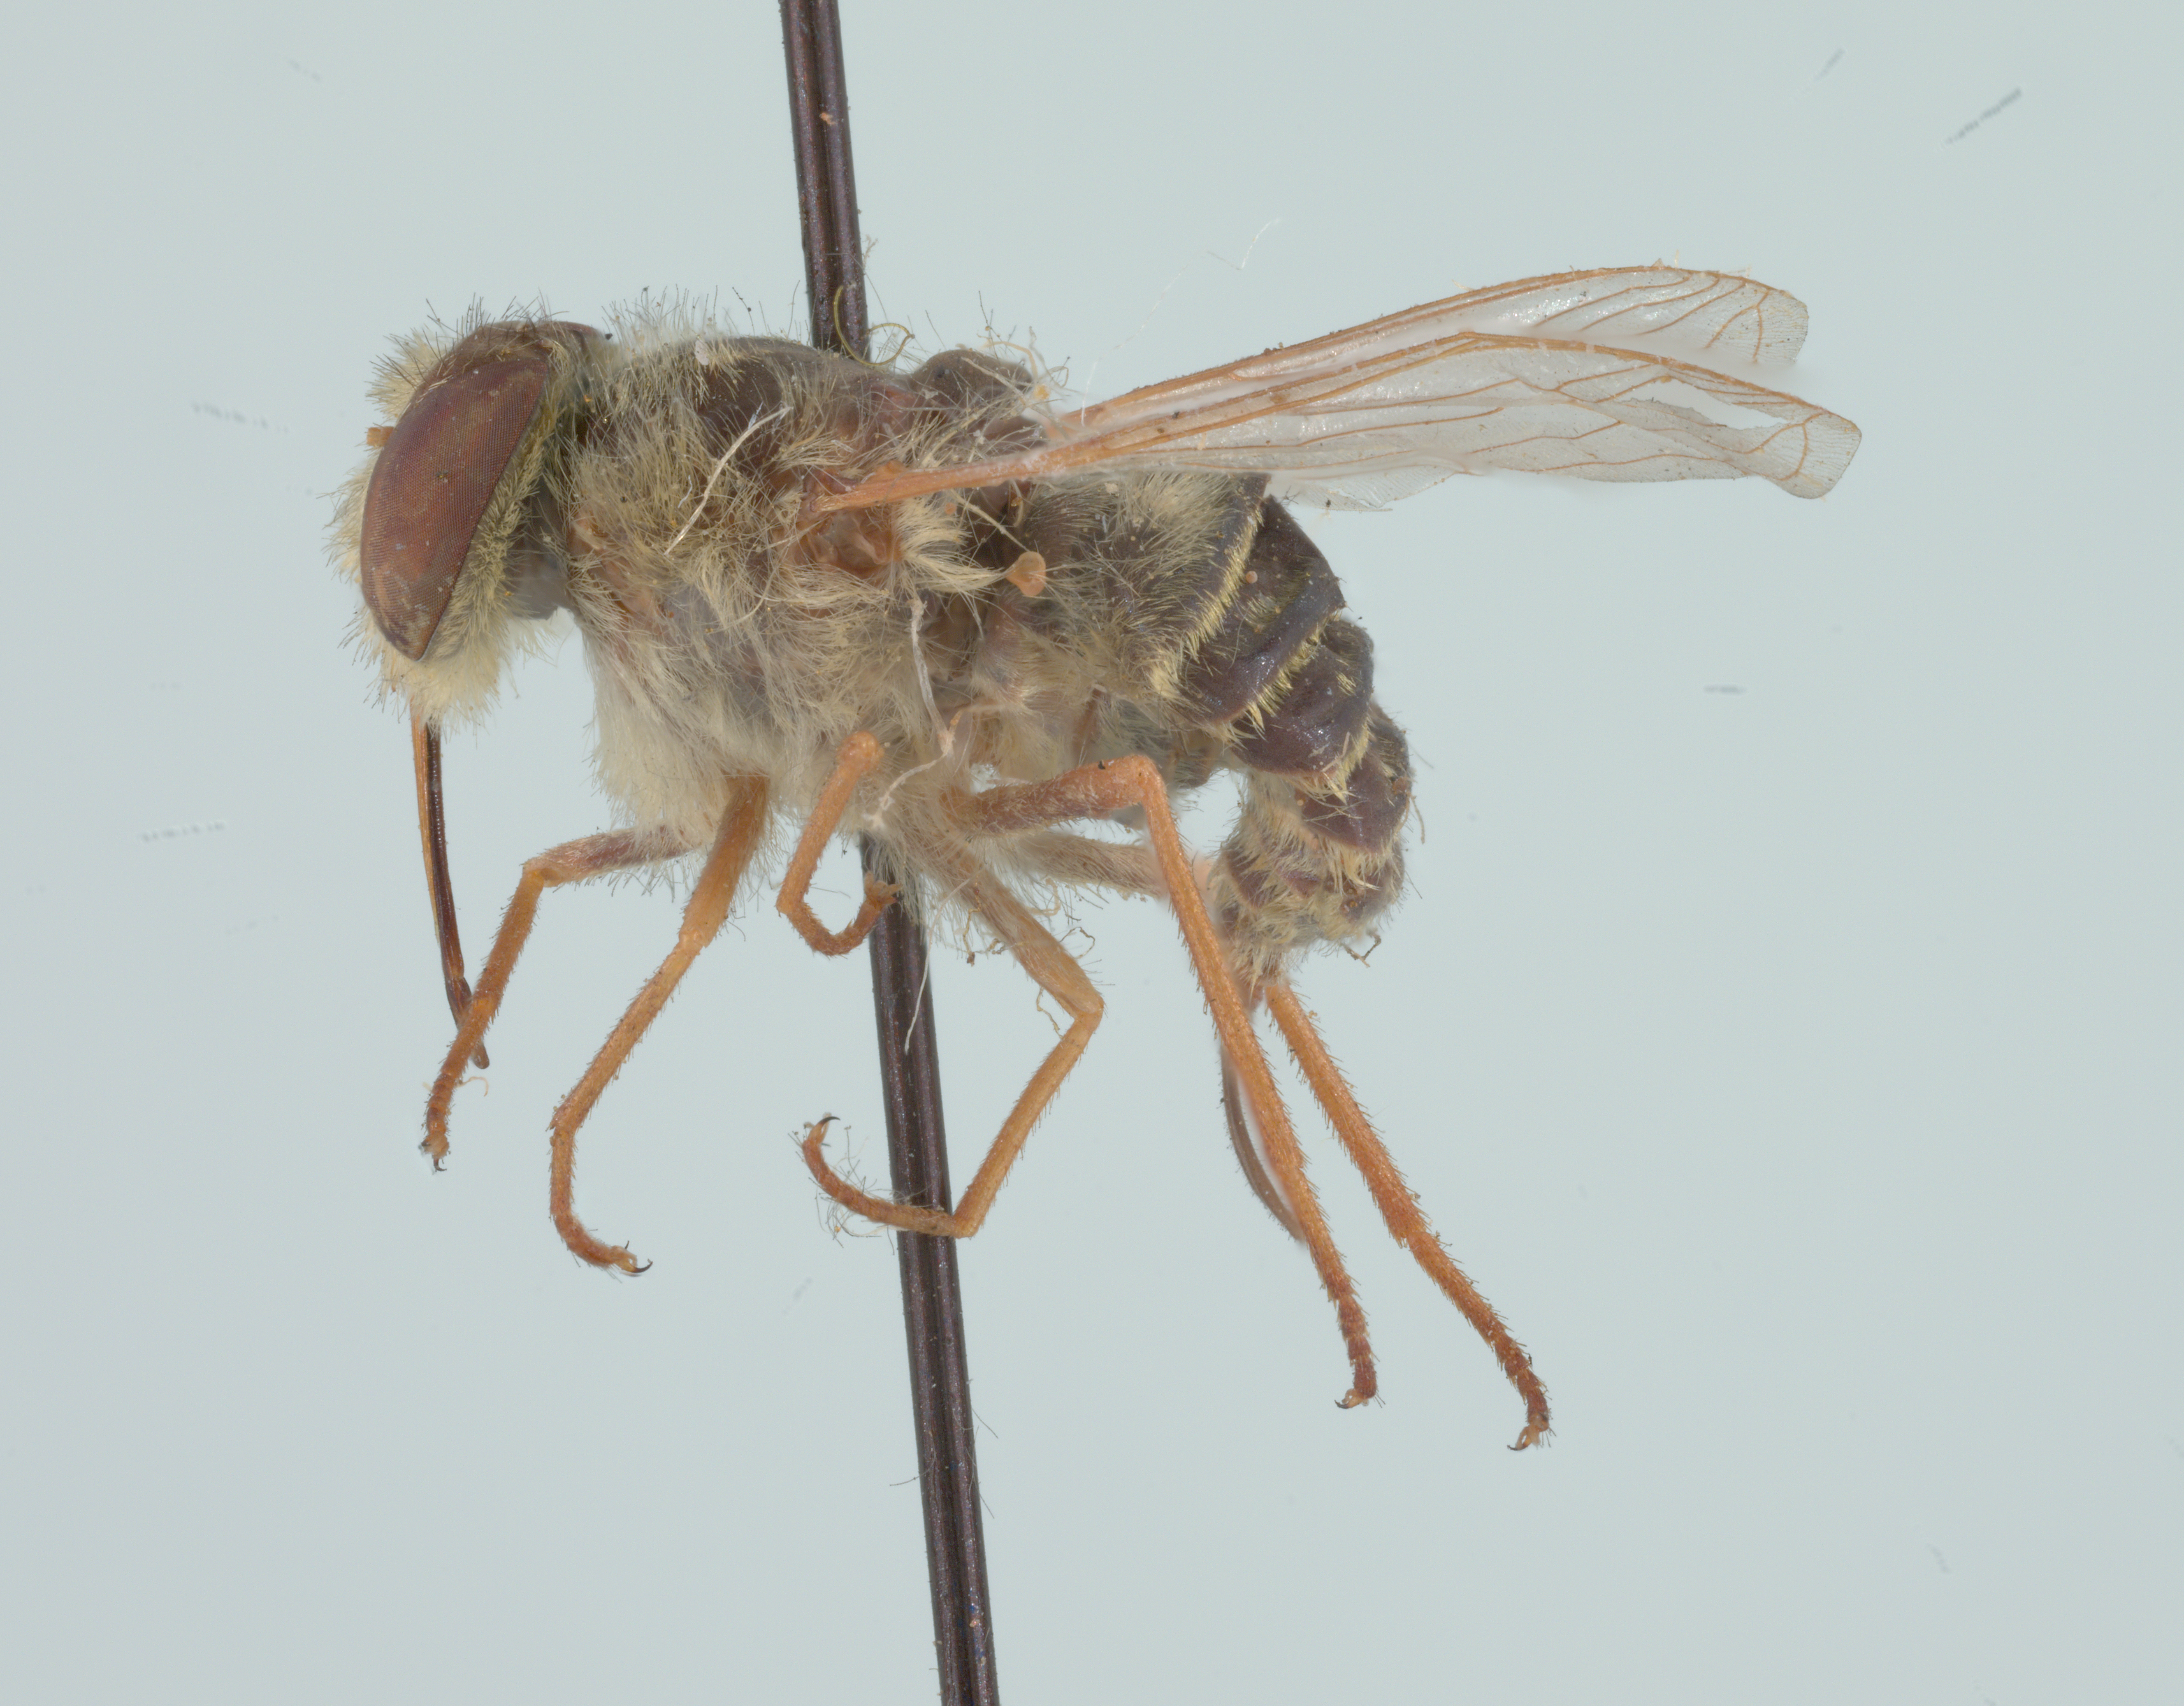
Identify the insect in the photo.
Neorhynchocephalus sackenii
